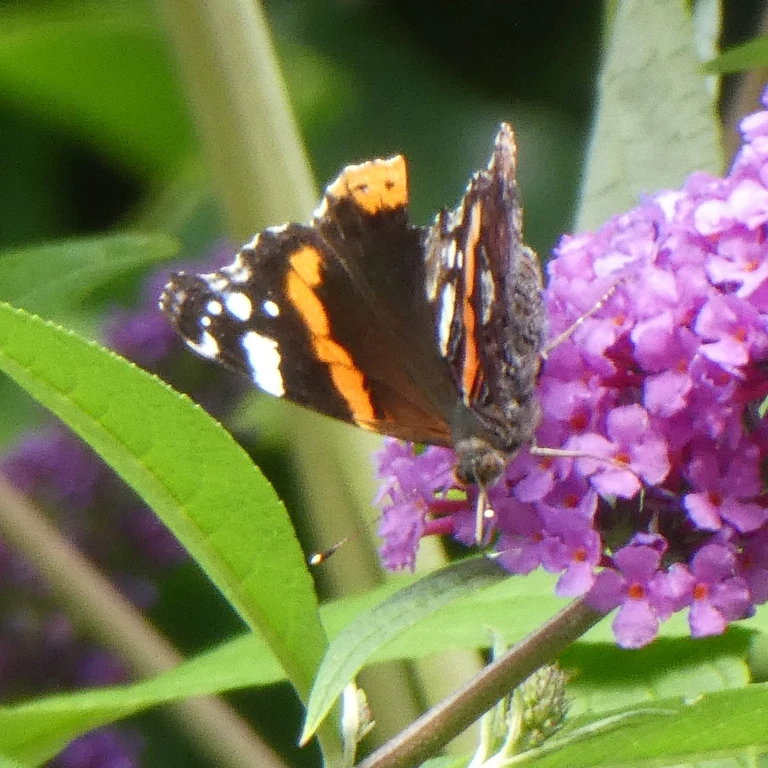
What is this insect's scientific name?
Vanessa atalanta
